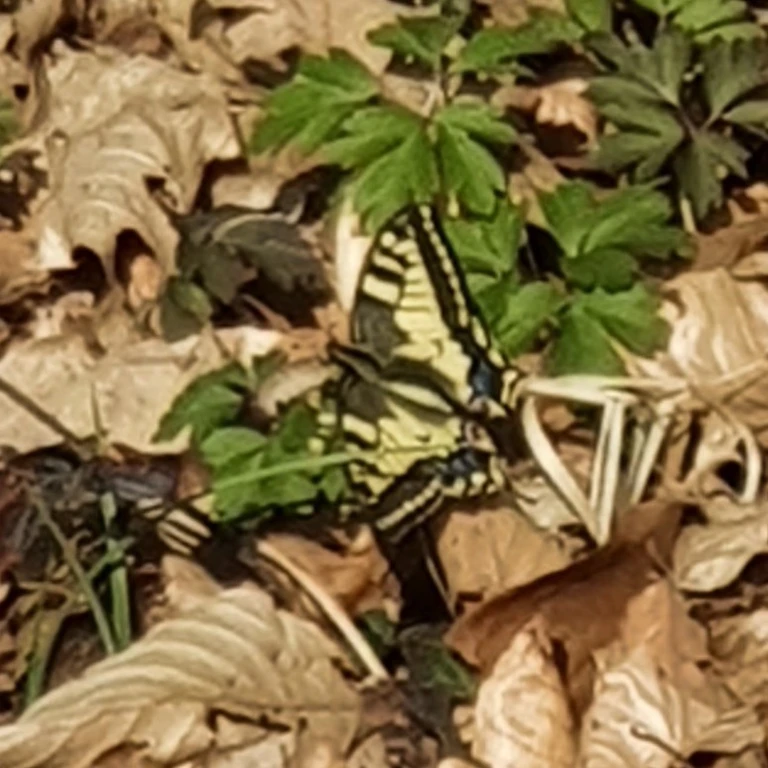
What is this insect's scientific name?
Papilio machaon
